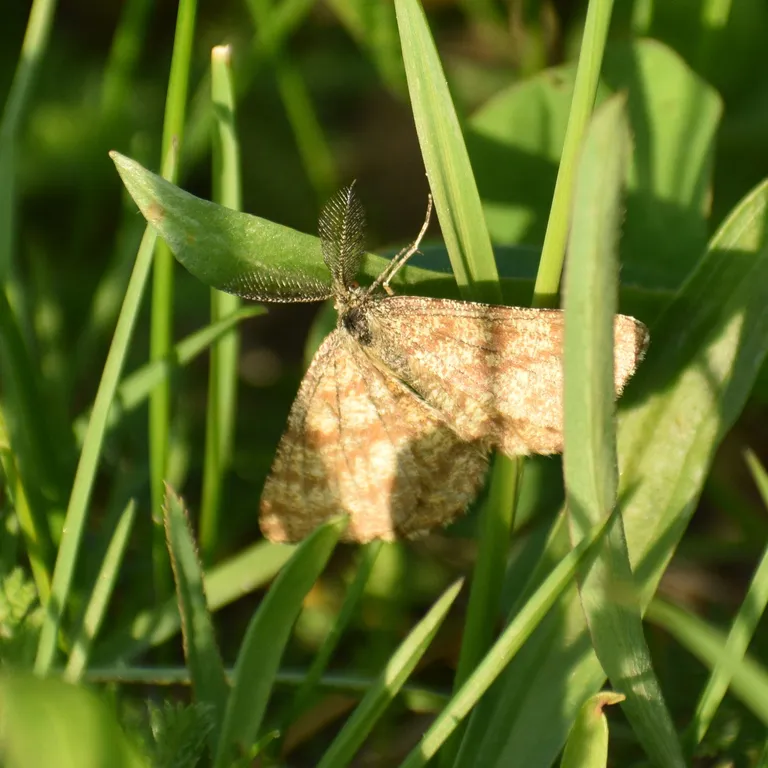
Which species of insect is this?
Ematurga atomaria
